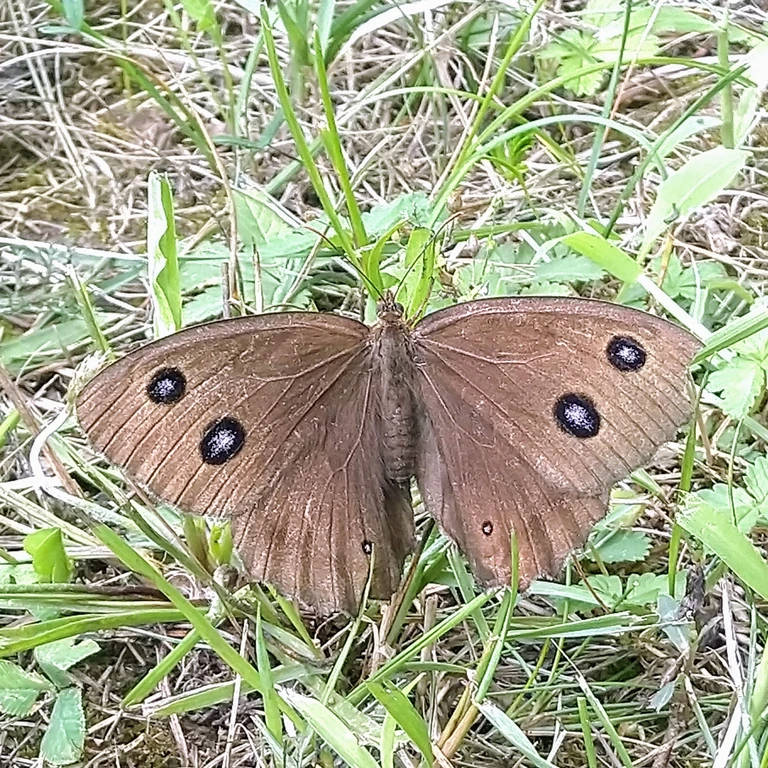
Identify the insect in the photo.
Minois dryas
